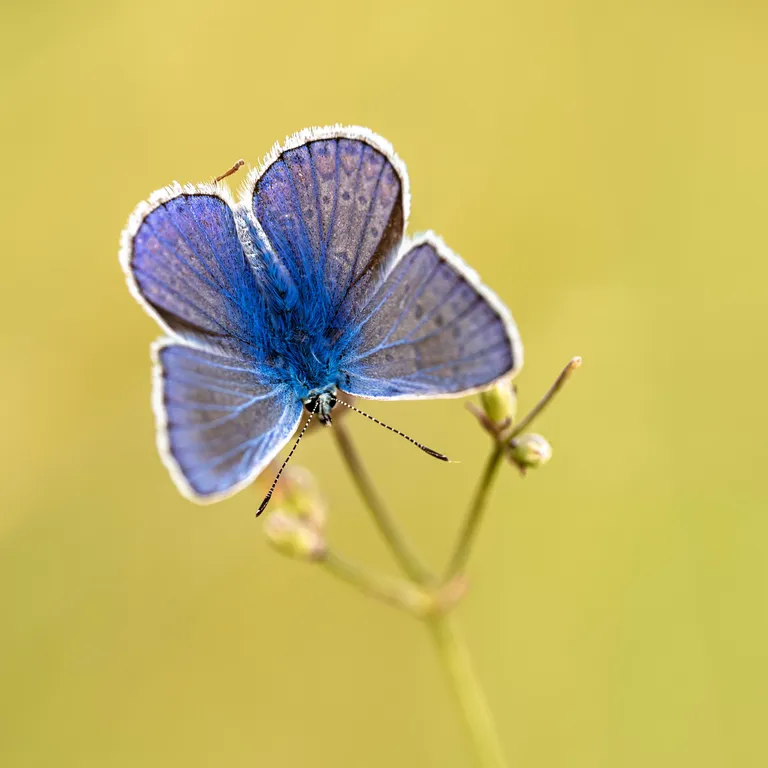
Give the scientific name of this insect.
Polyommatus icarus
